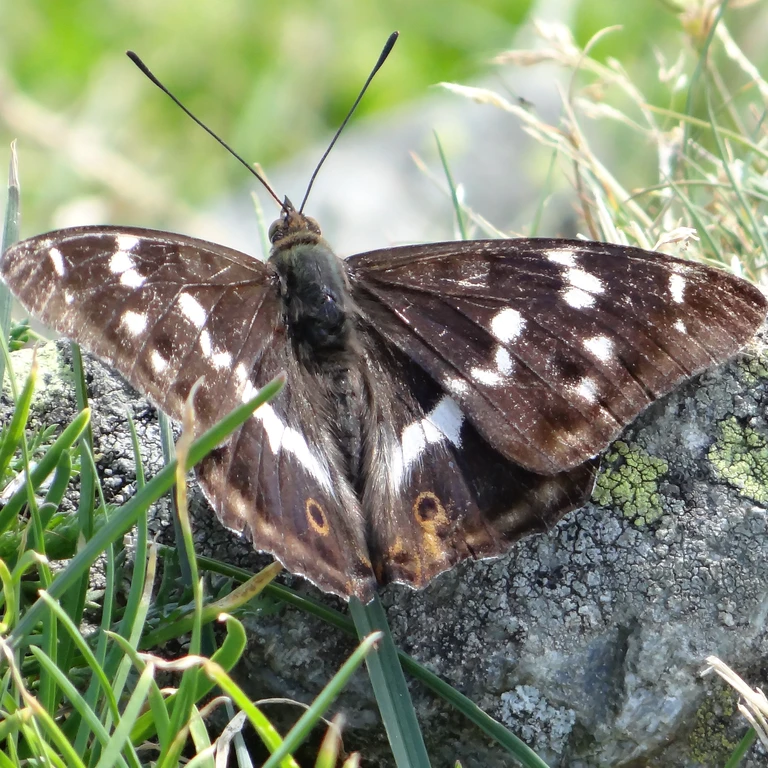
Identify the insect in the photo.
Apatura iris
